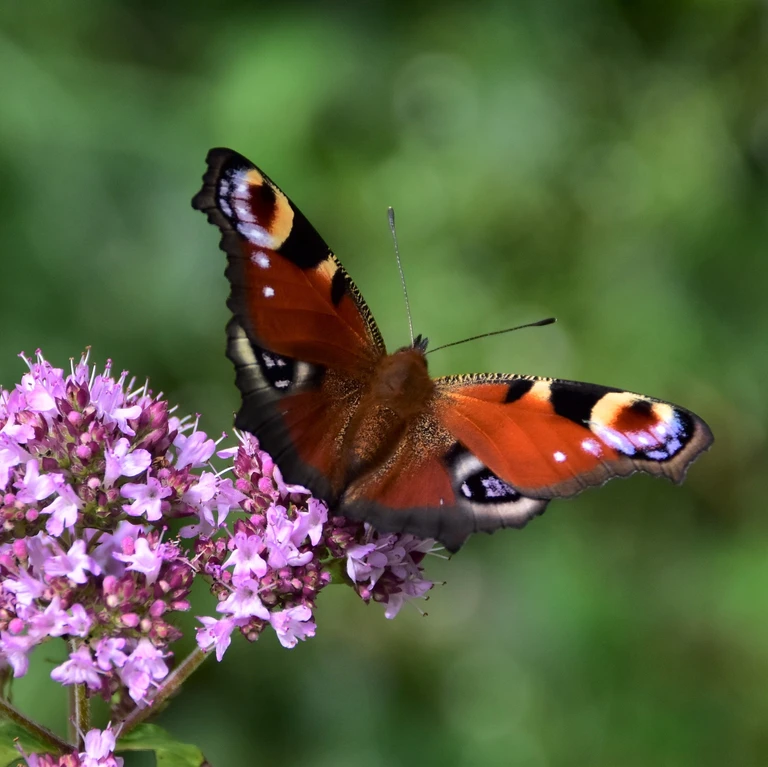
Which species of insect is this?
Aglais io
